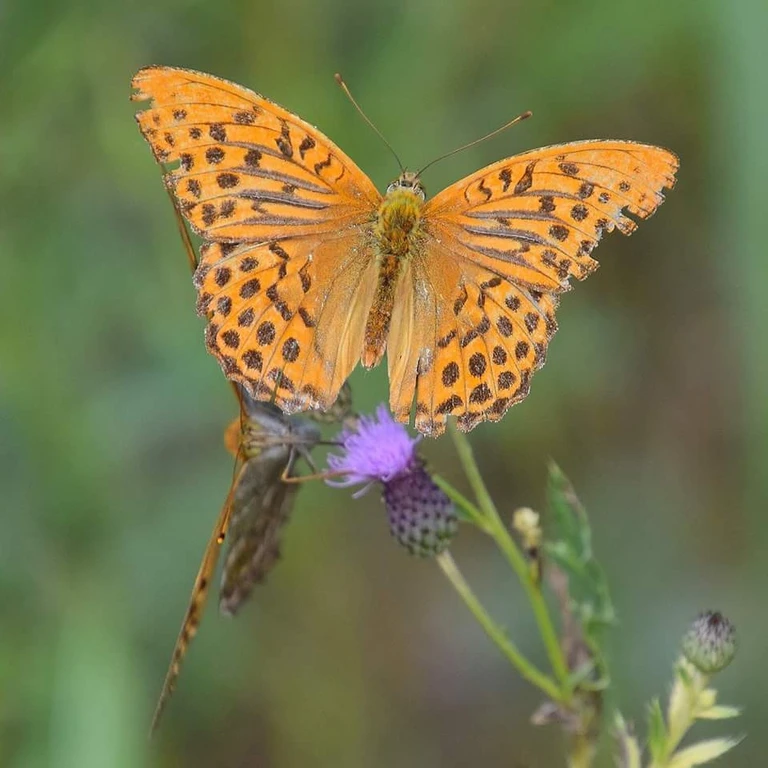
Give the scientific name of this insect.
Argynnis paphia
